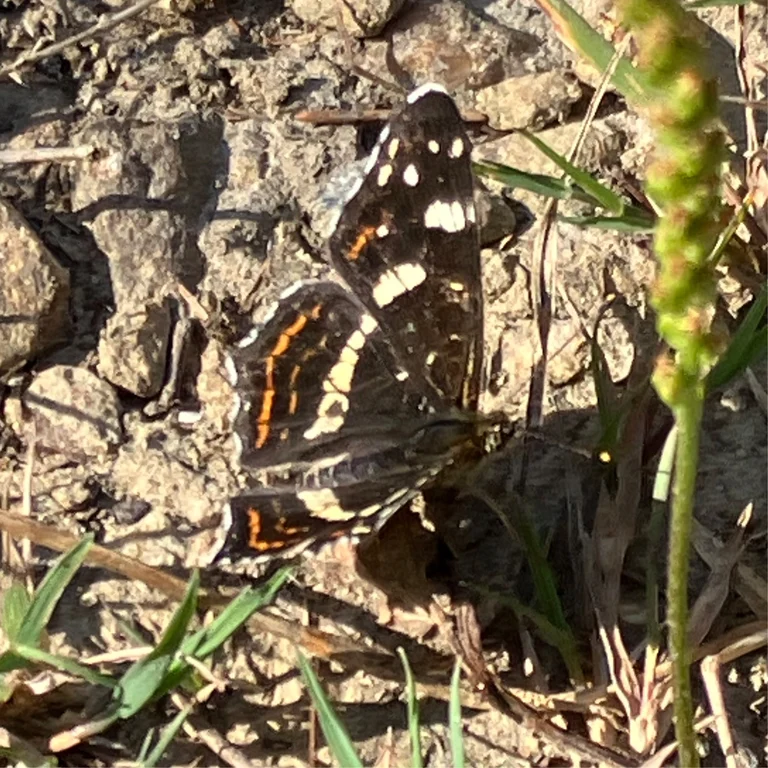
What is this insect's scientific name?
Araschnia levana
